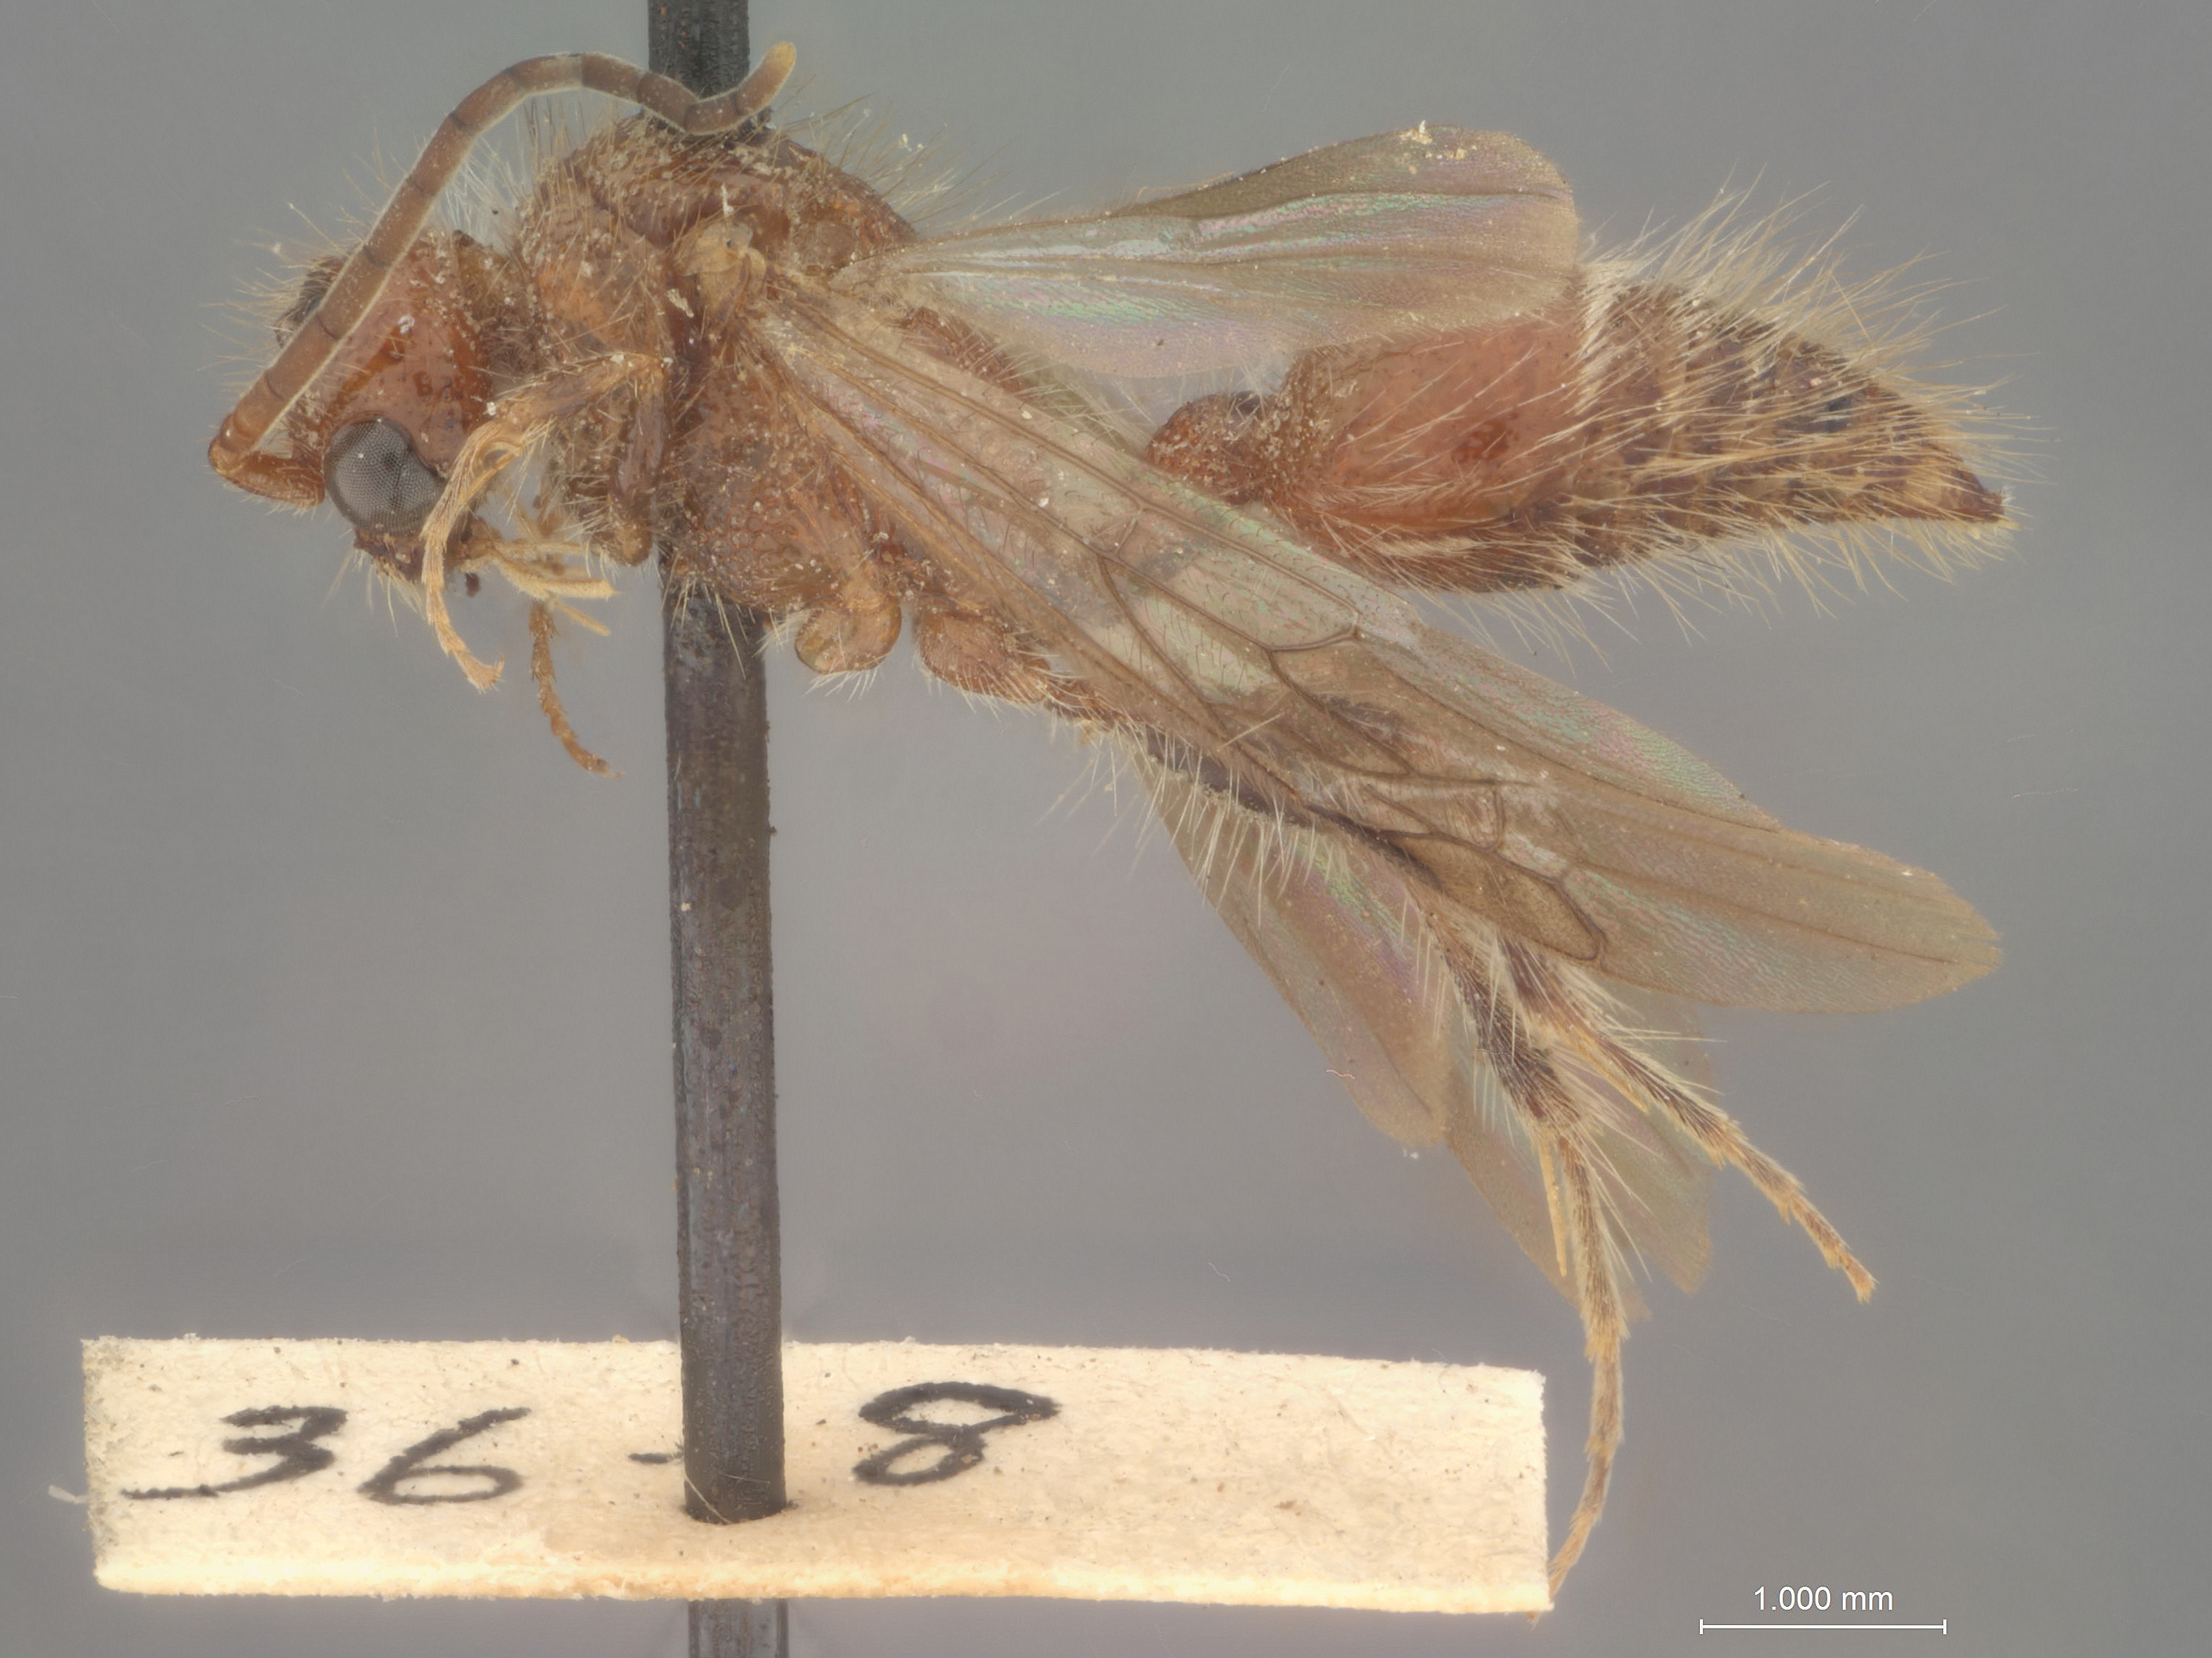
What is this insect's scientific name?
Odontophotopsis atripes
